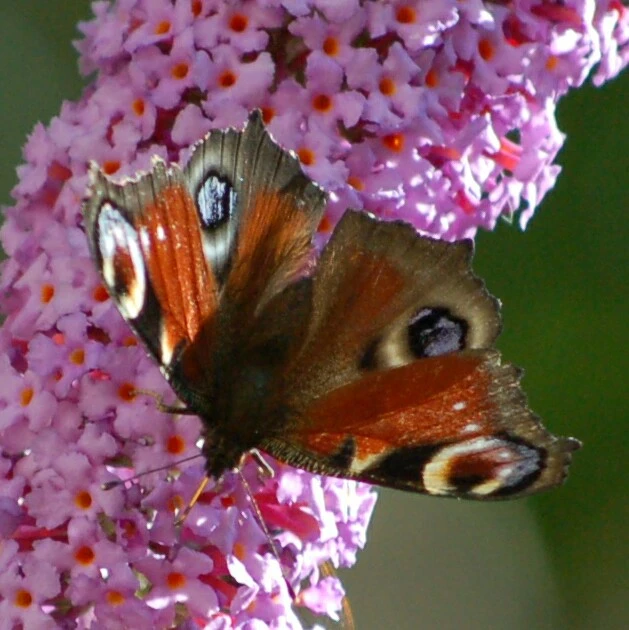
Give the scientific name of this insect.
Aglais io
